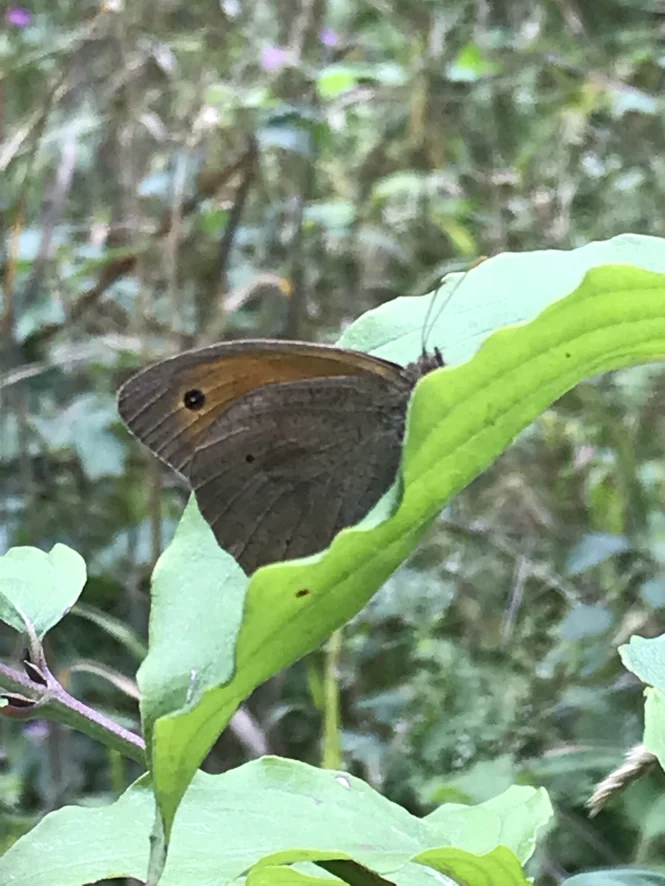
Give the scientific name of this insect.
Maniola jurtina
